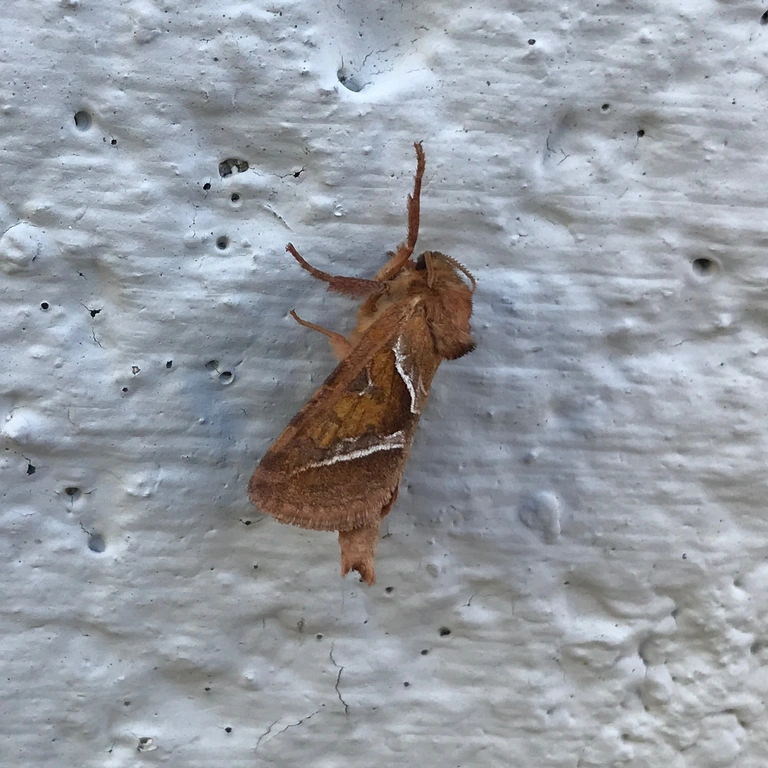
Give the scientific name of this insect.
Triodia sylvina
